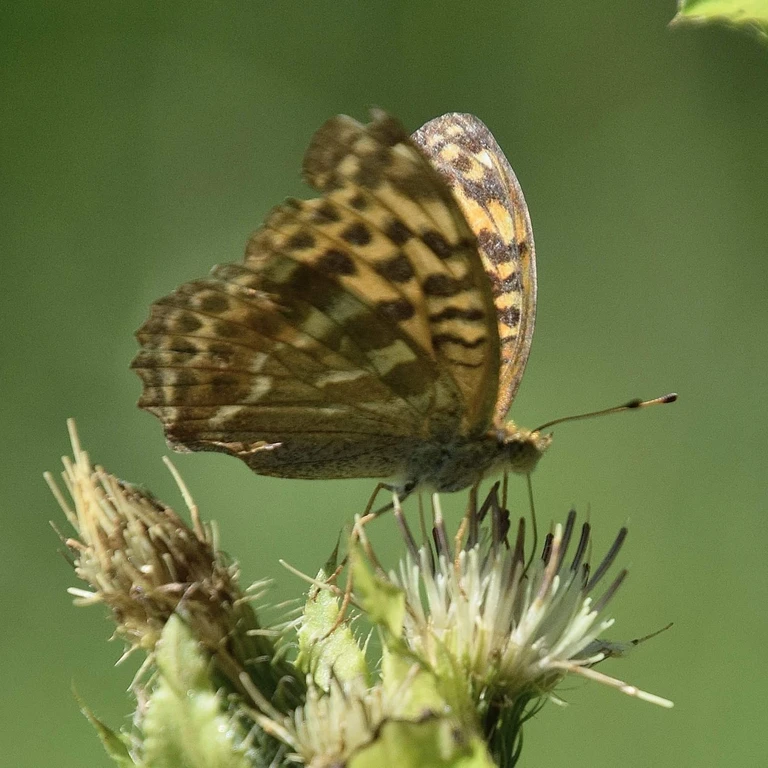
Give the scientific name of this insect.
Argynnis paphia
